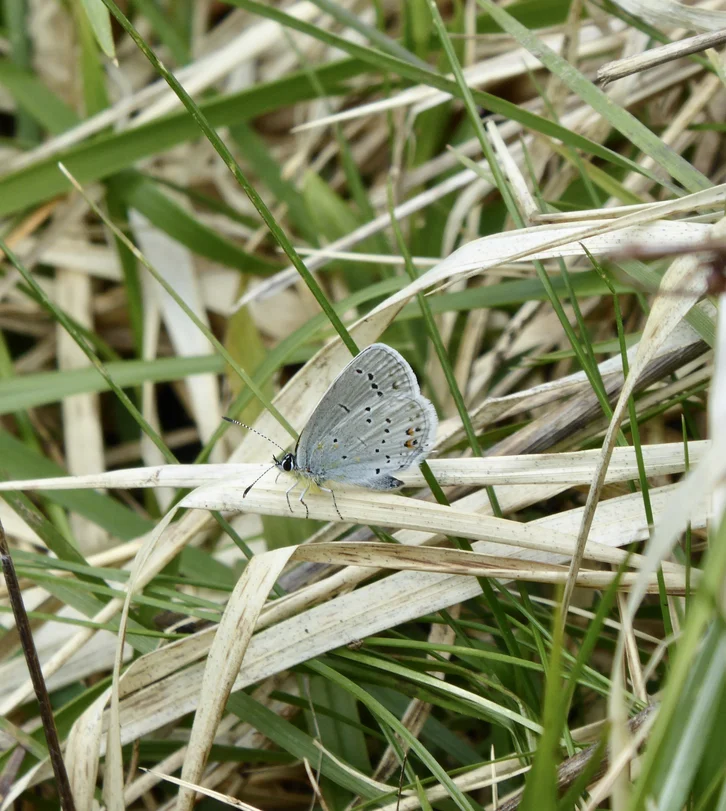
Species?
Cupido argiades (also Elkalyce argiades)
